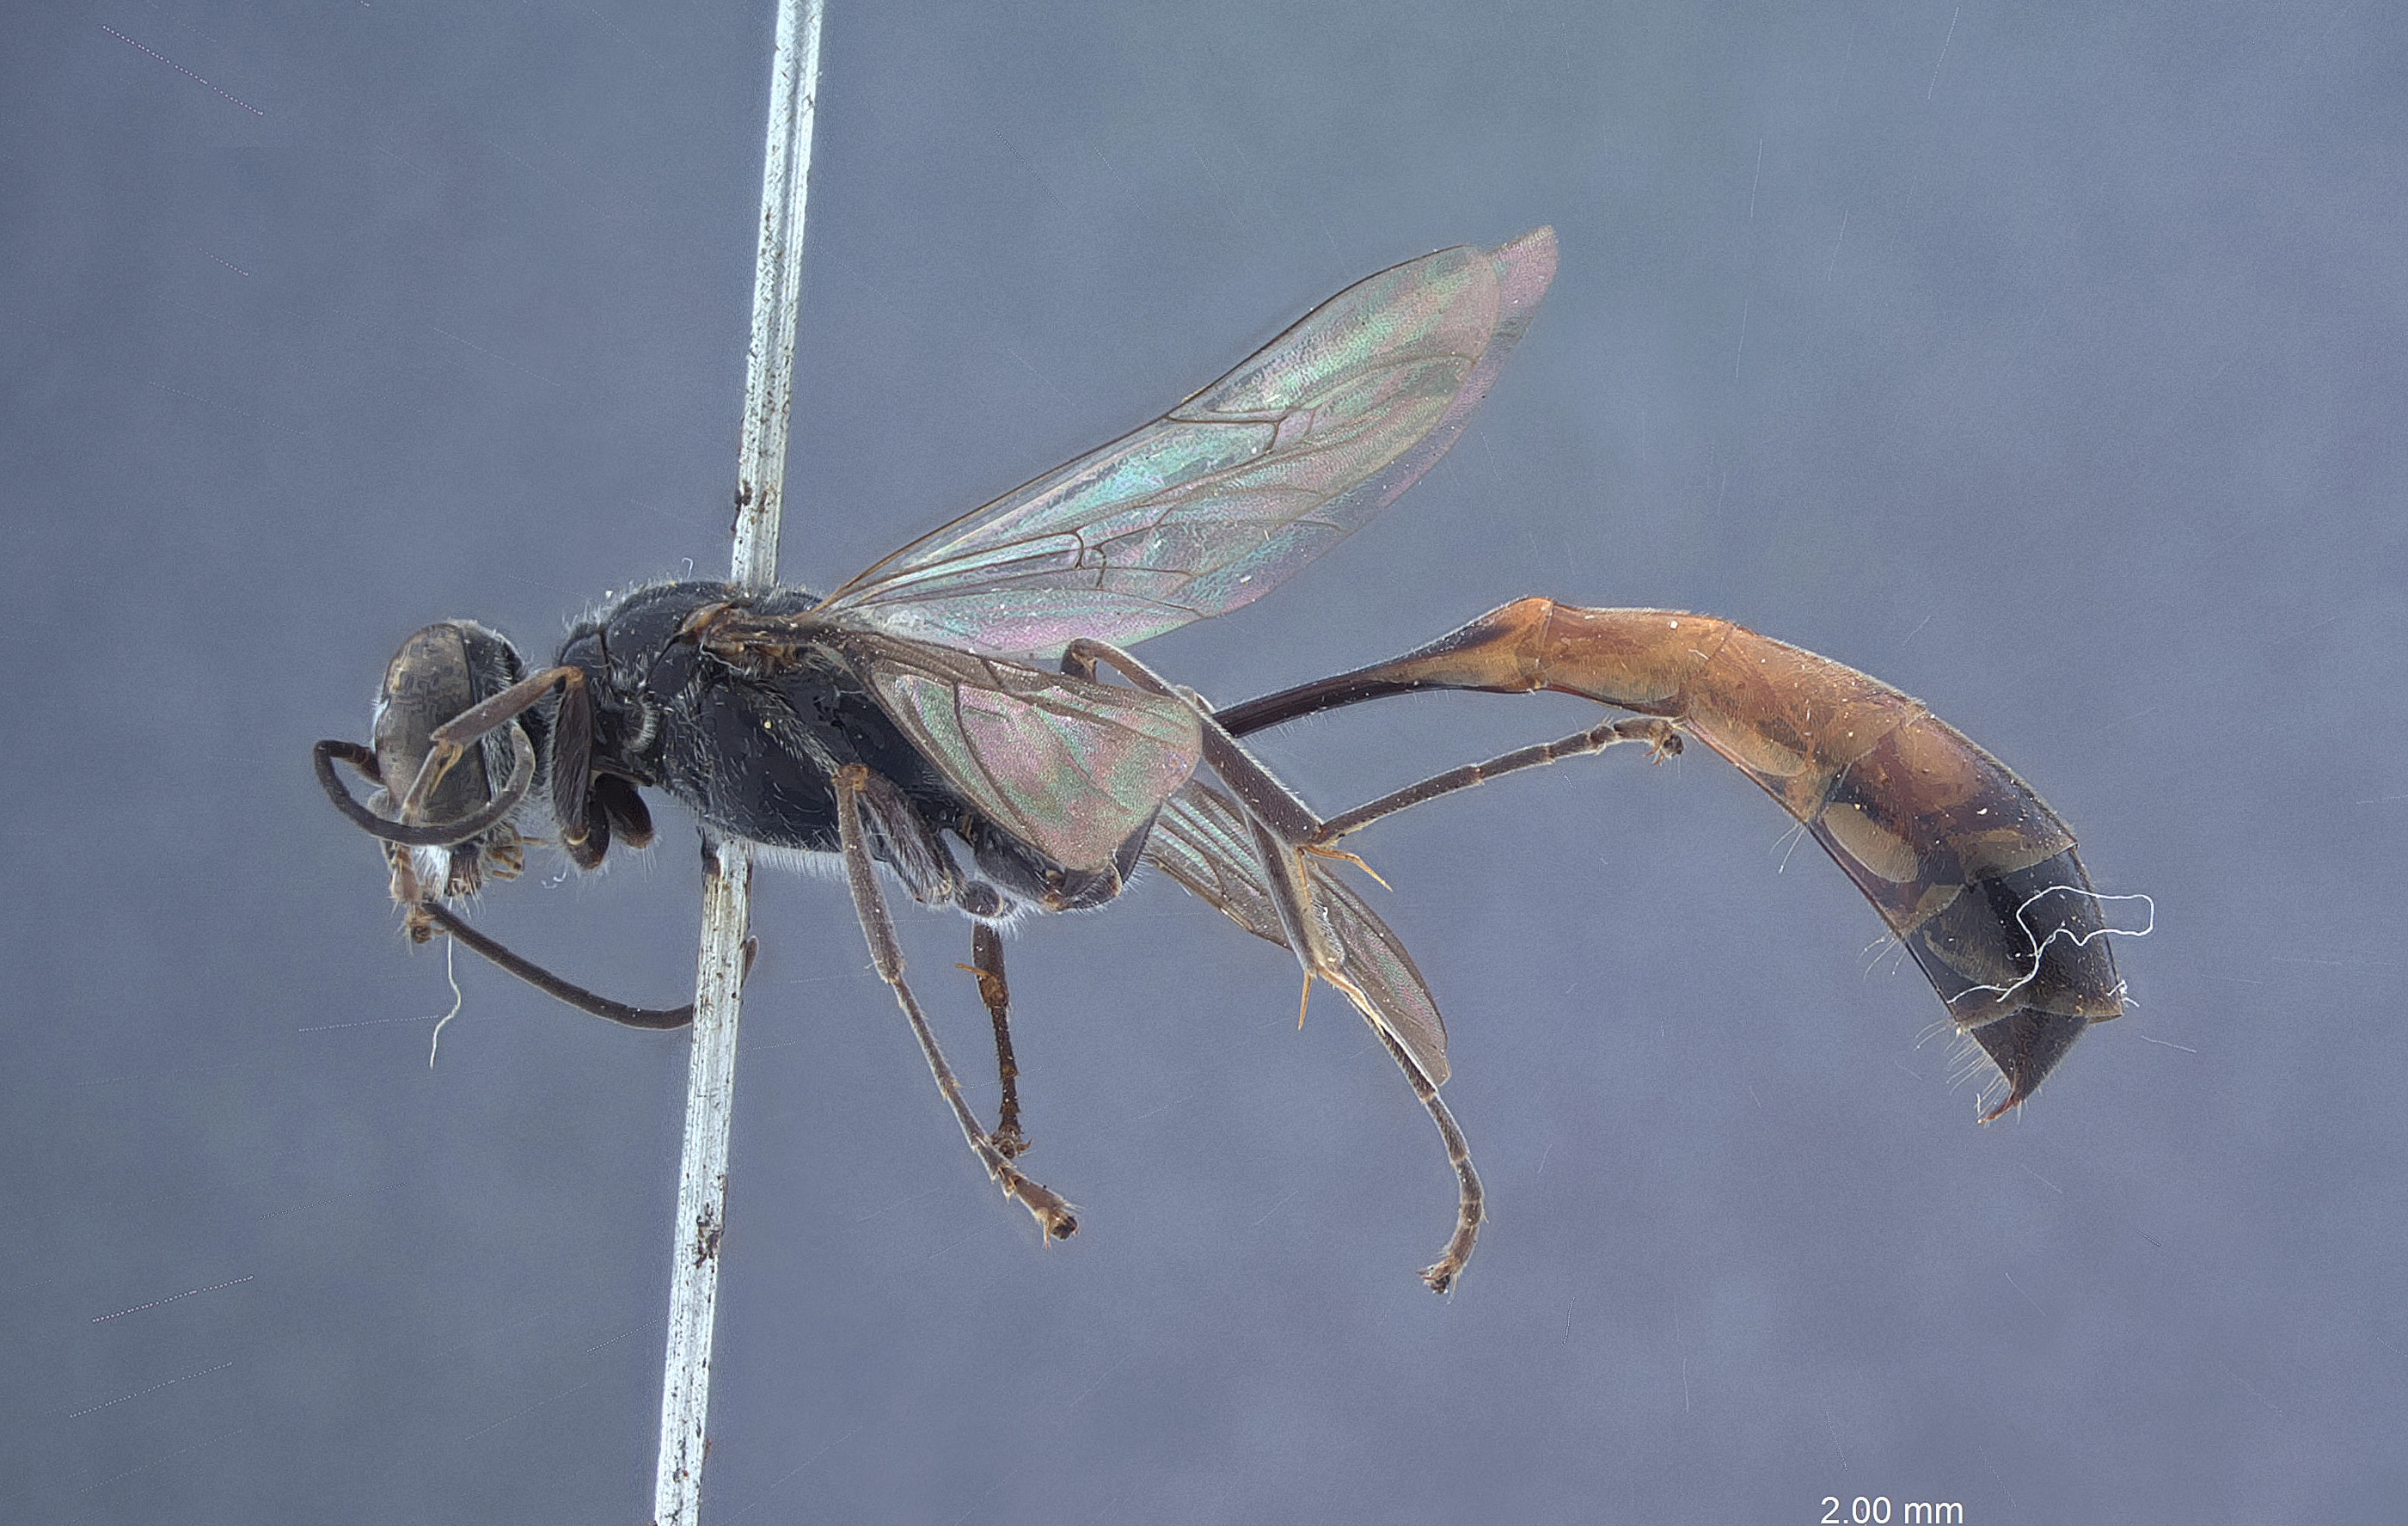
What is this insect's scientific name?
Trypoxylon nigricorne
